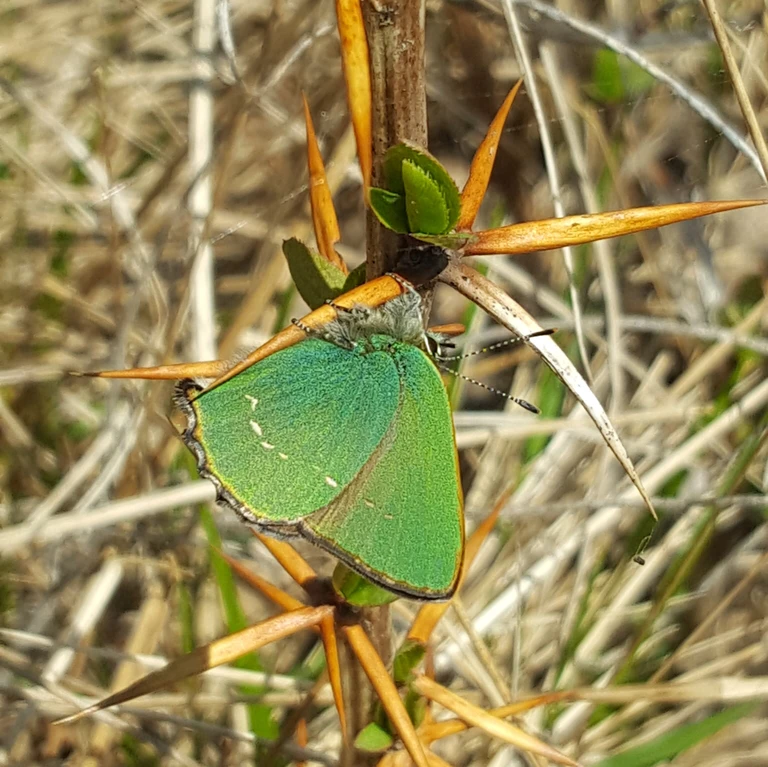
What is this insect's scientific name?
Callophrys rubi
